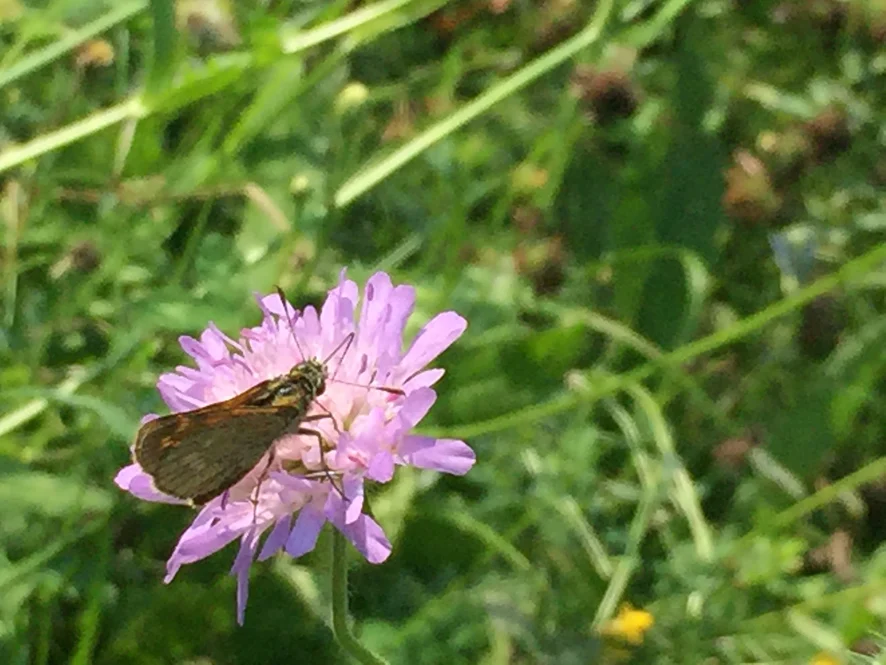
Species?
Ochlodes sylvanus (also Ochlodes venata)
